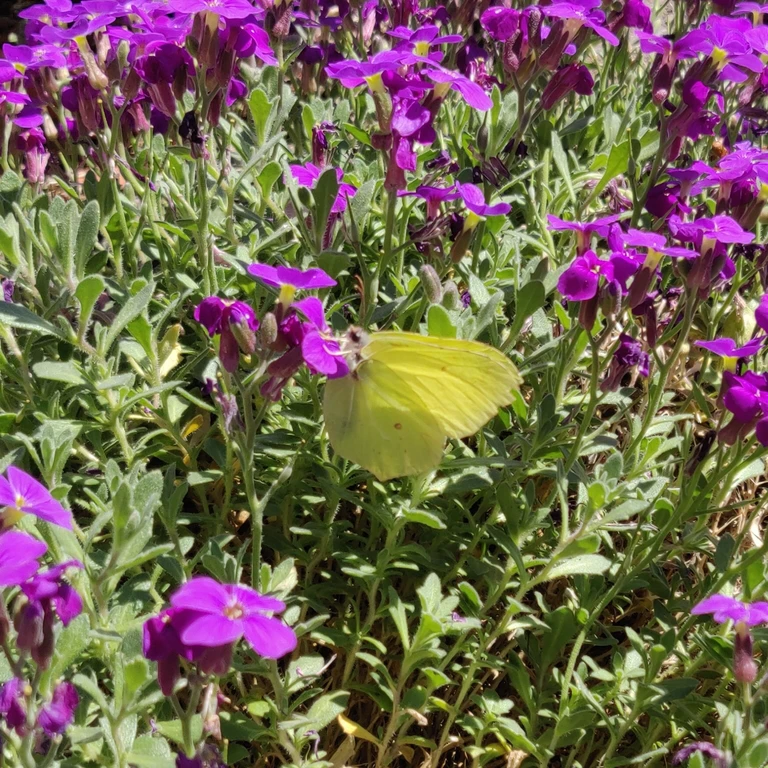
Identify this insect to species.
Gonepteryx rhamni
